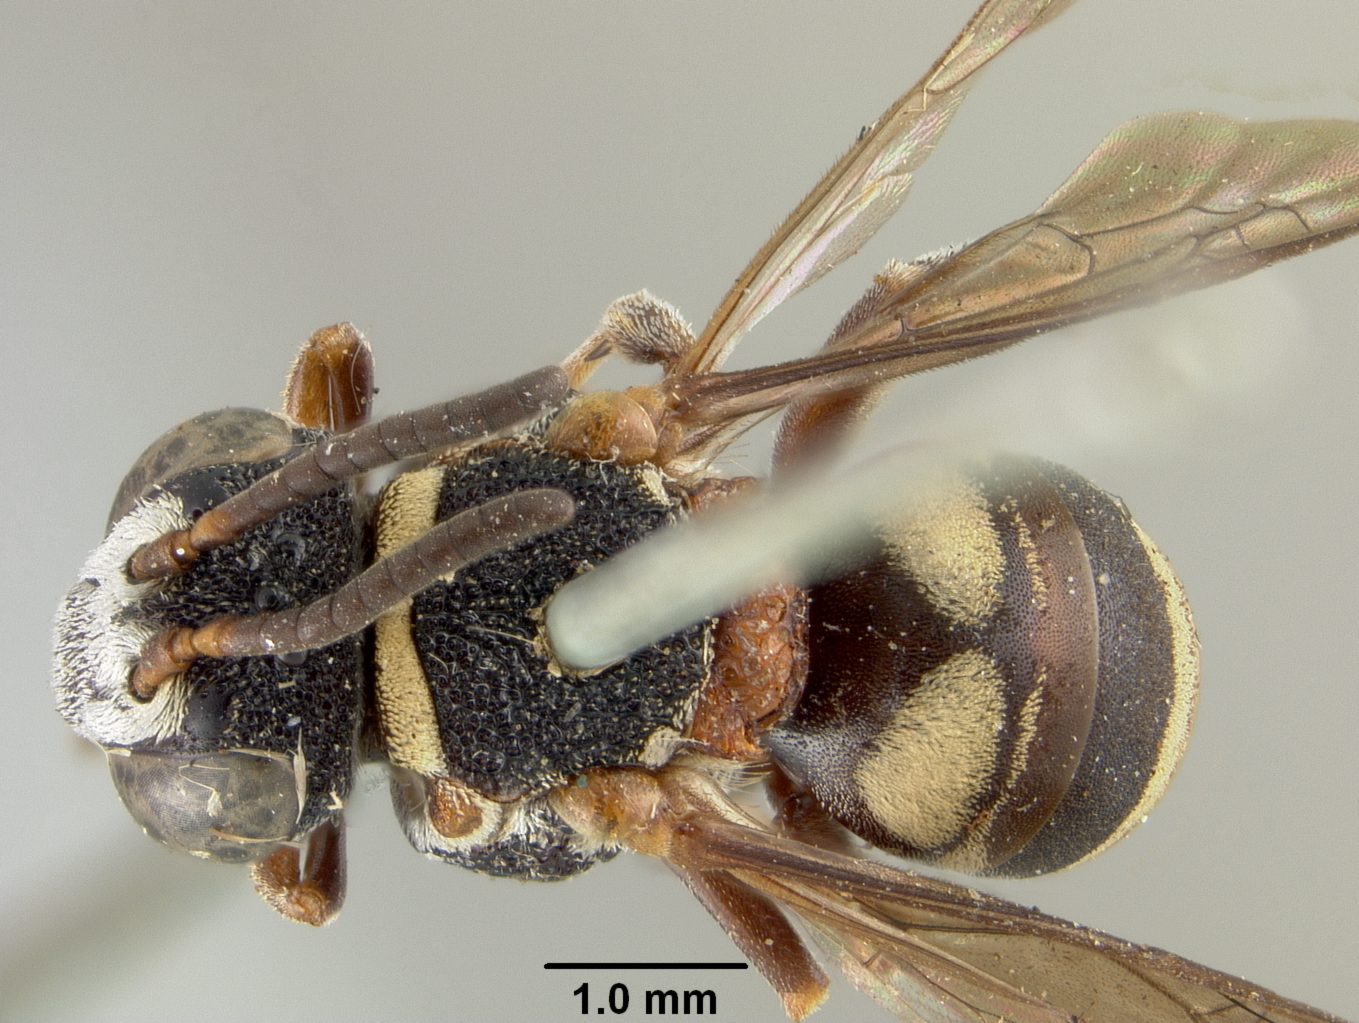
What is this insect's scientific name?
Epeolus bifasciatus
